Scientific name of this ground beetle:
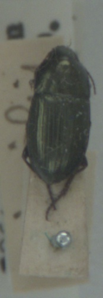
Amara aenea
